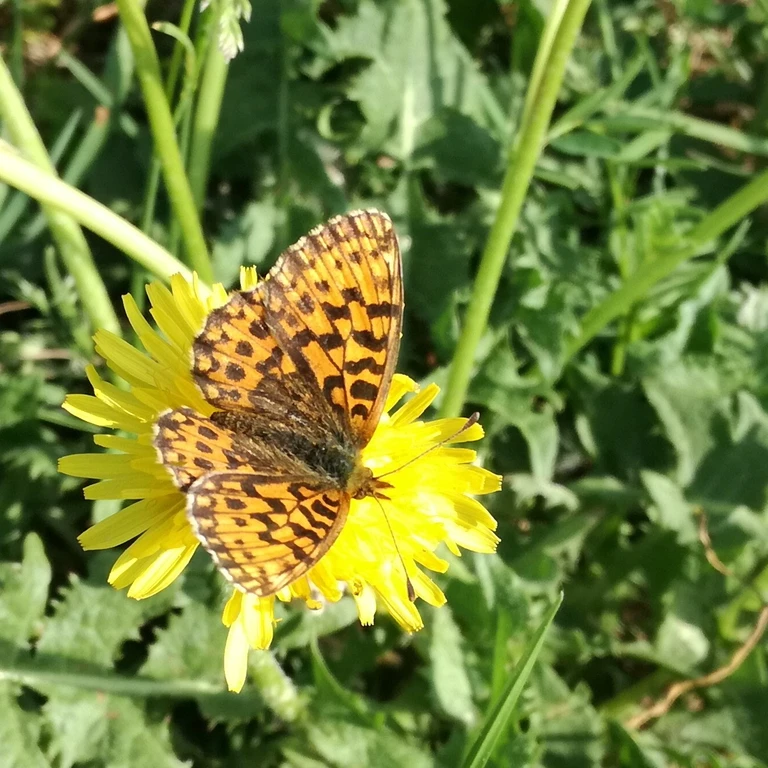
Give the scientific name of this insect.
Boloria dia
